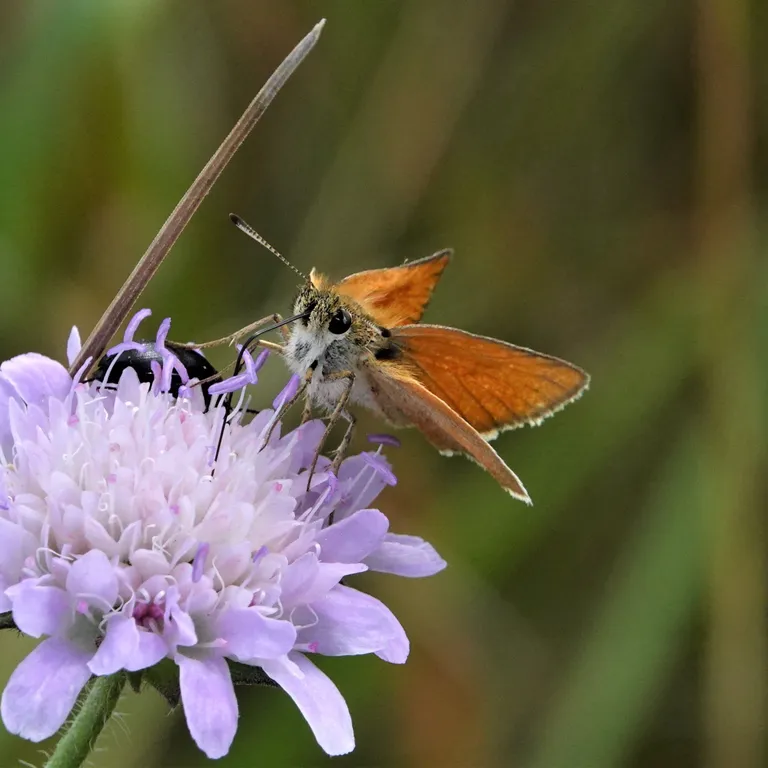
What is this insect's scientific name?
Thymelicus lineola
